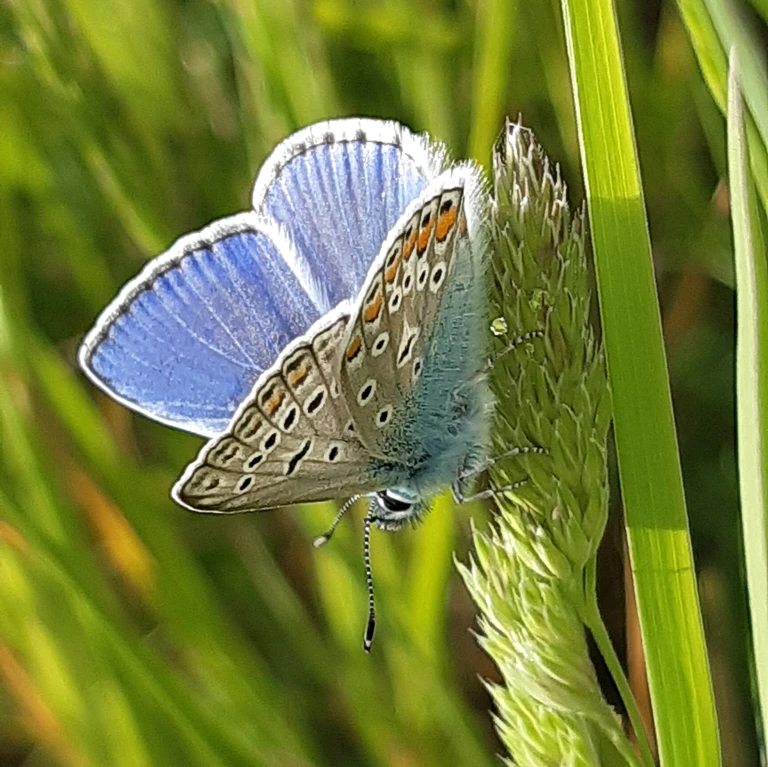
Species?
Polyommatus icarus
